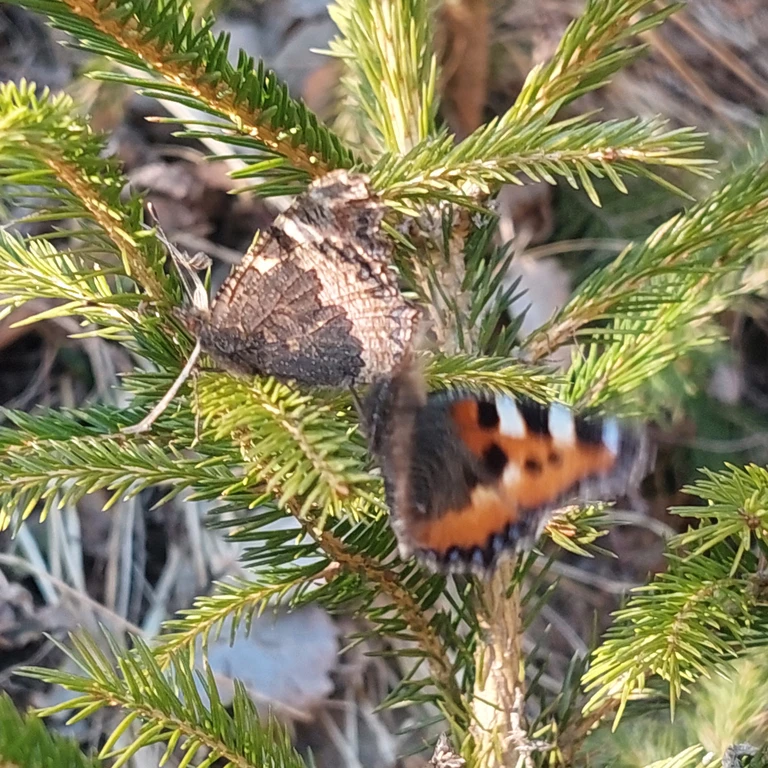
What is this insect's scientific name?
Aglais urticae
